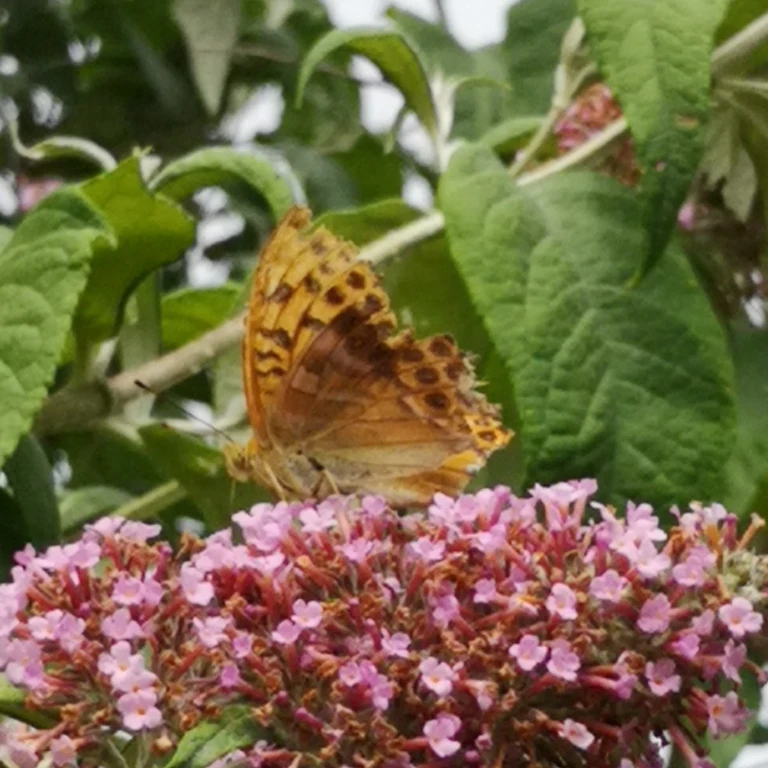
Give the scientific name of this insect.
Argynnis paphia
